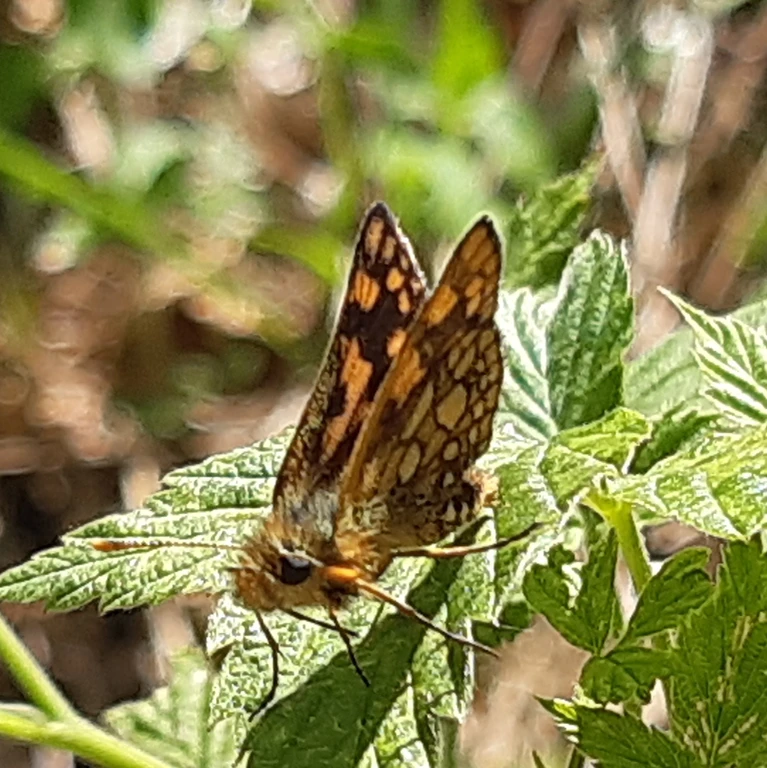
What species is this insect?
Carterocephalus palaemon
